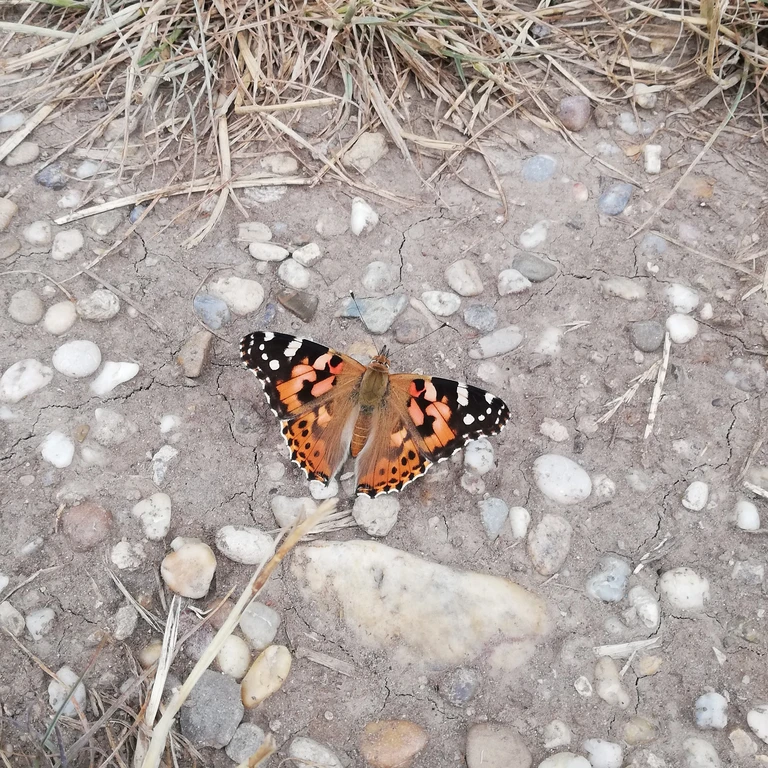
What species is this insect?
Vanessa cardui
